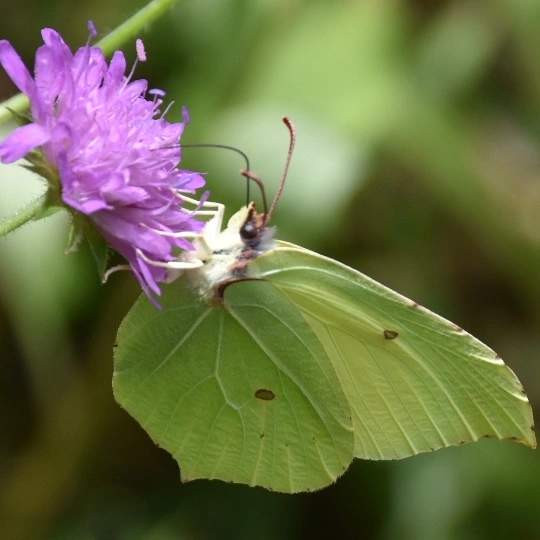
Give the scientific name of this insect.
Gonepteryx rhamni
